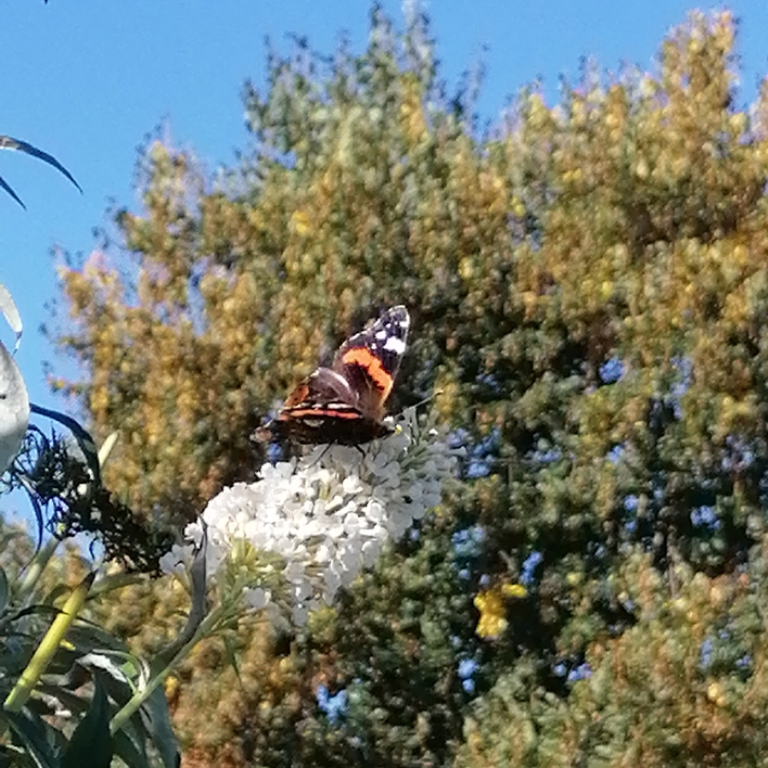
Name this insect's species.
Vanessa atalanta
